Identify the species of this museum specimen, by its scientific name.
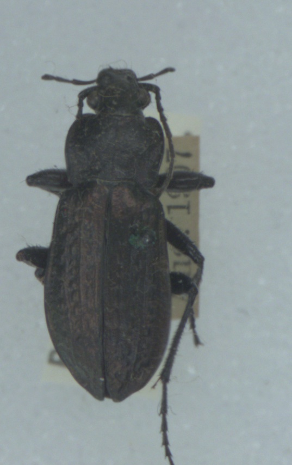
Carabus granulatus
